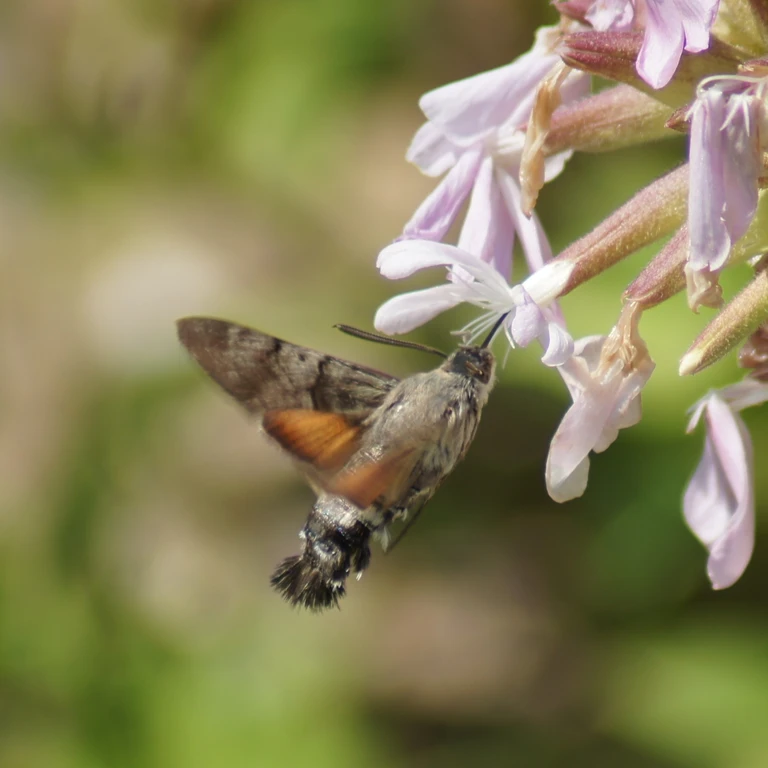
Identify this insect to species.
Macroglossum stellatarum
